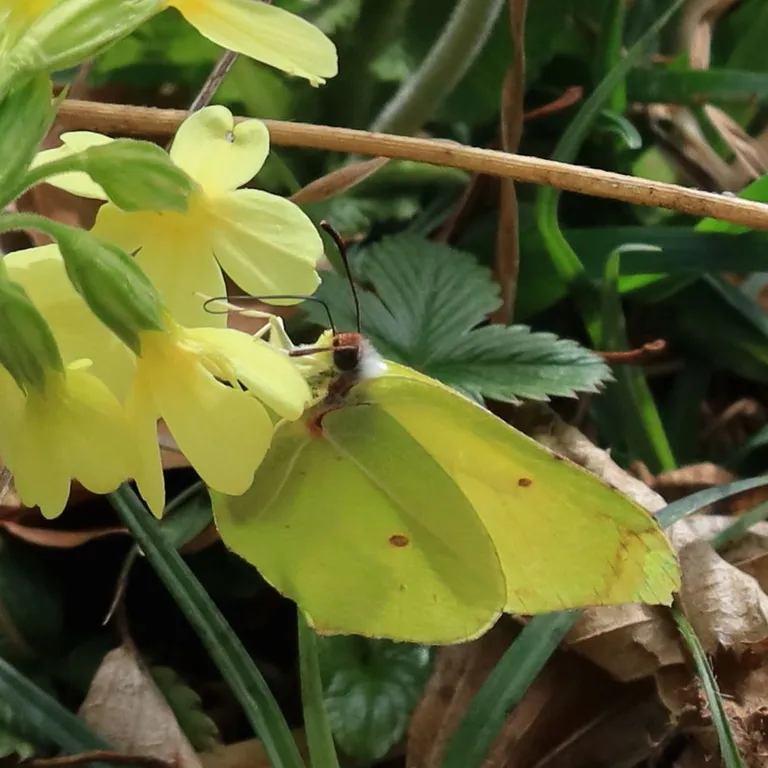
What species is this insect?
Gonepteryx rhamni
